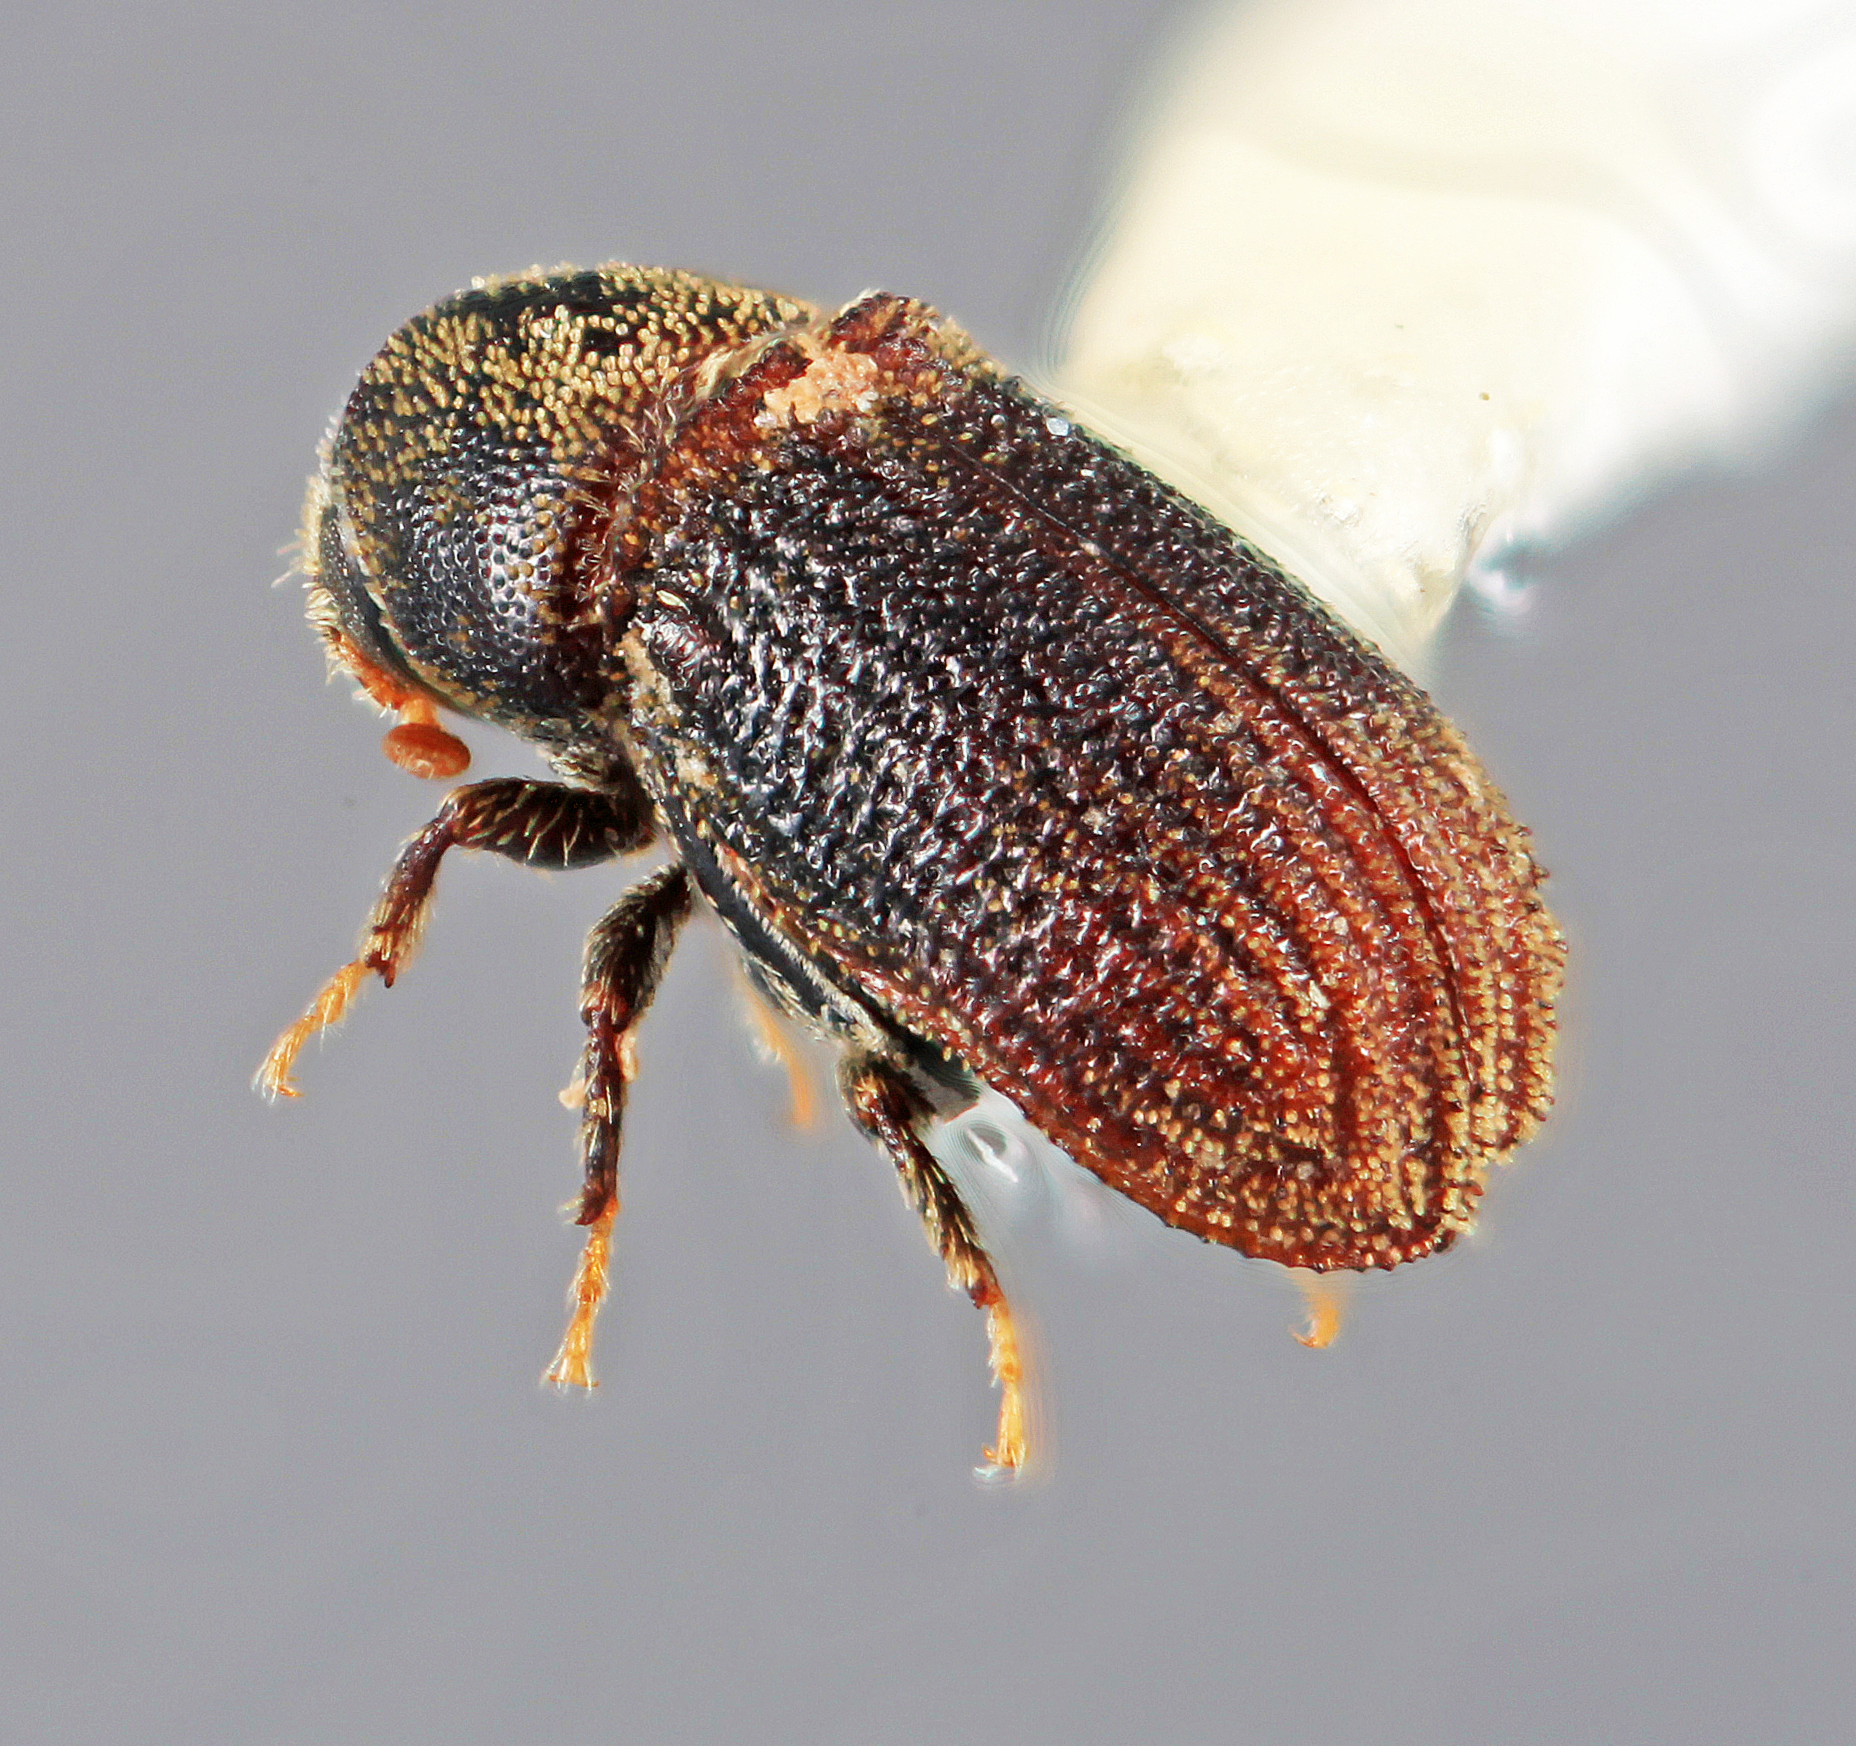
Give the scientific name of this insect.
Carphoborus piceae
